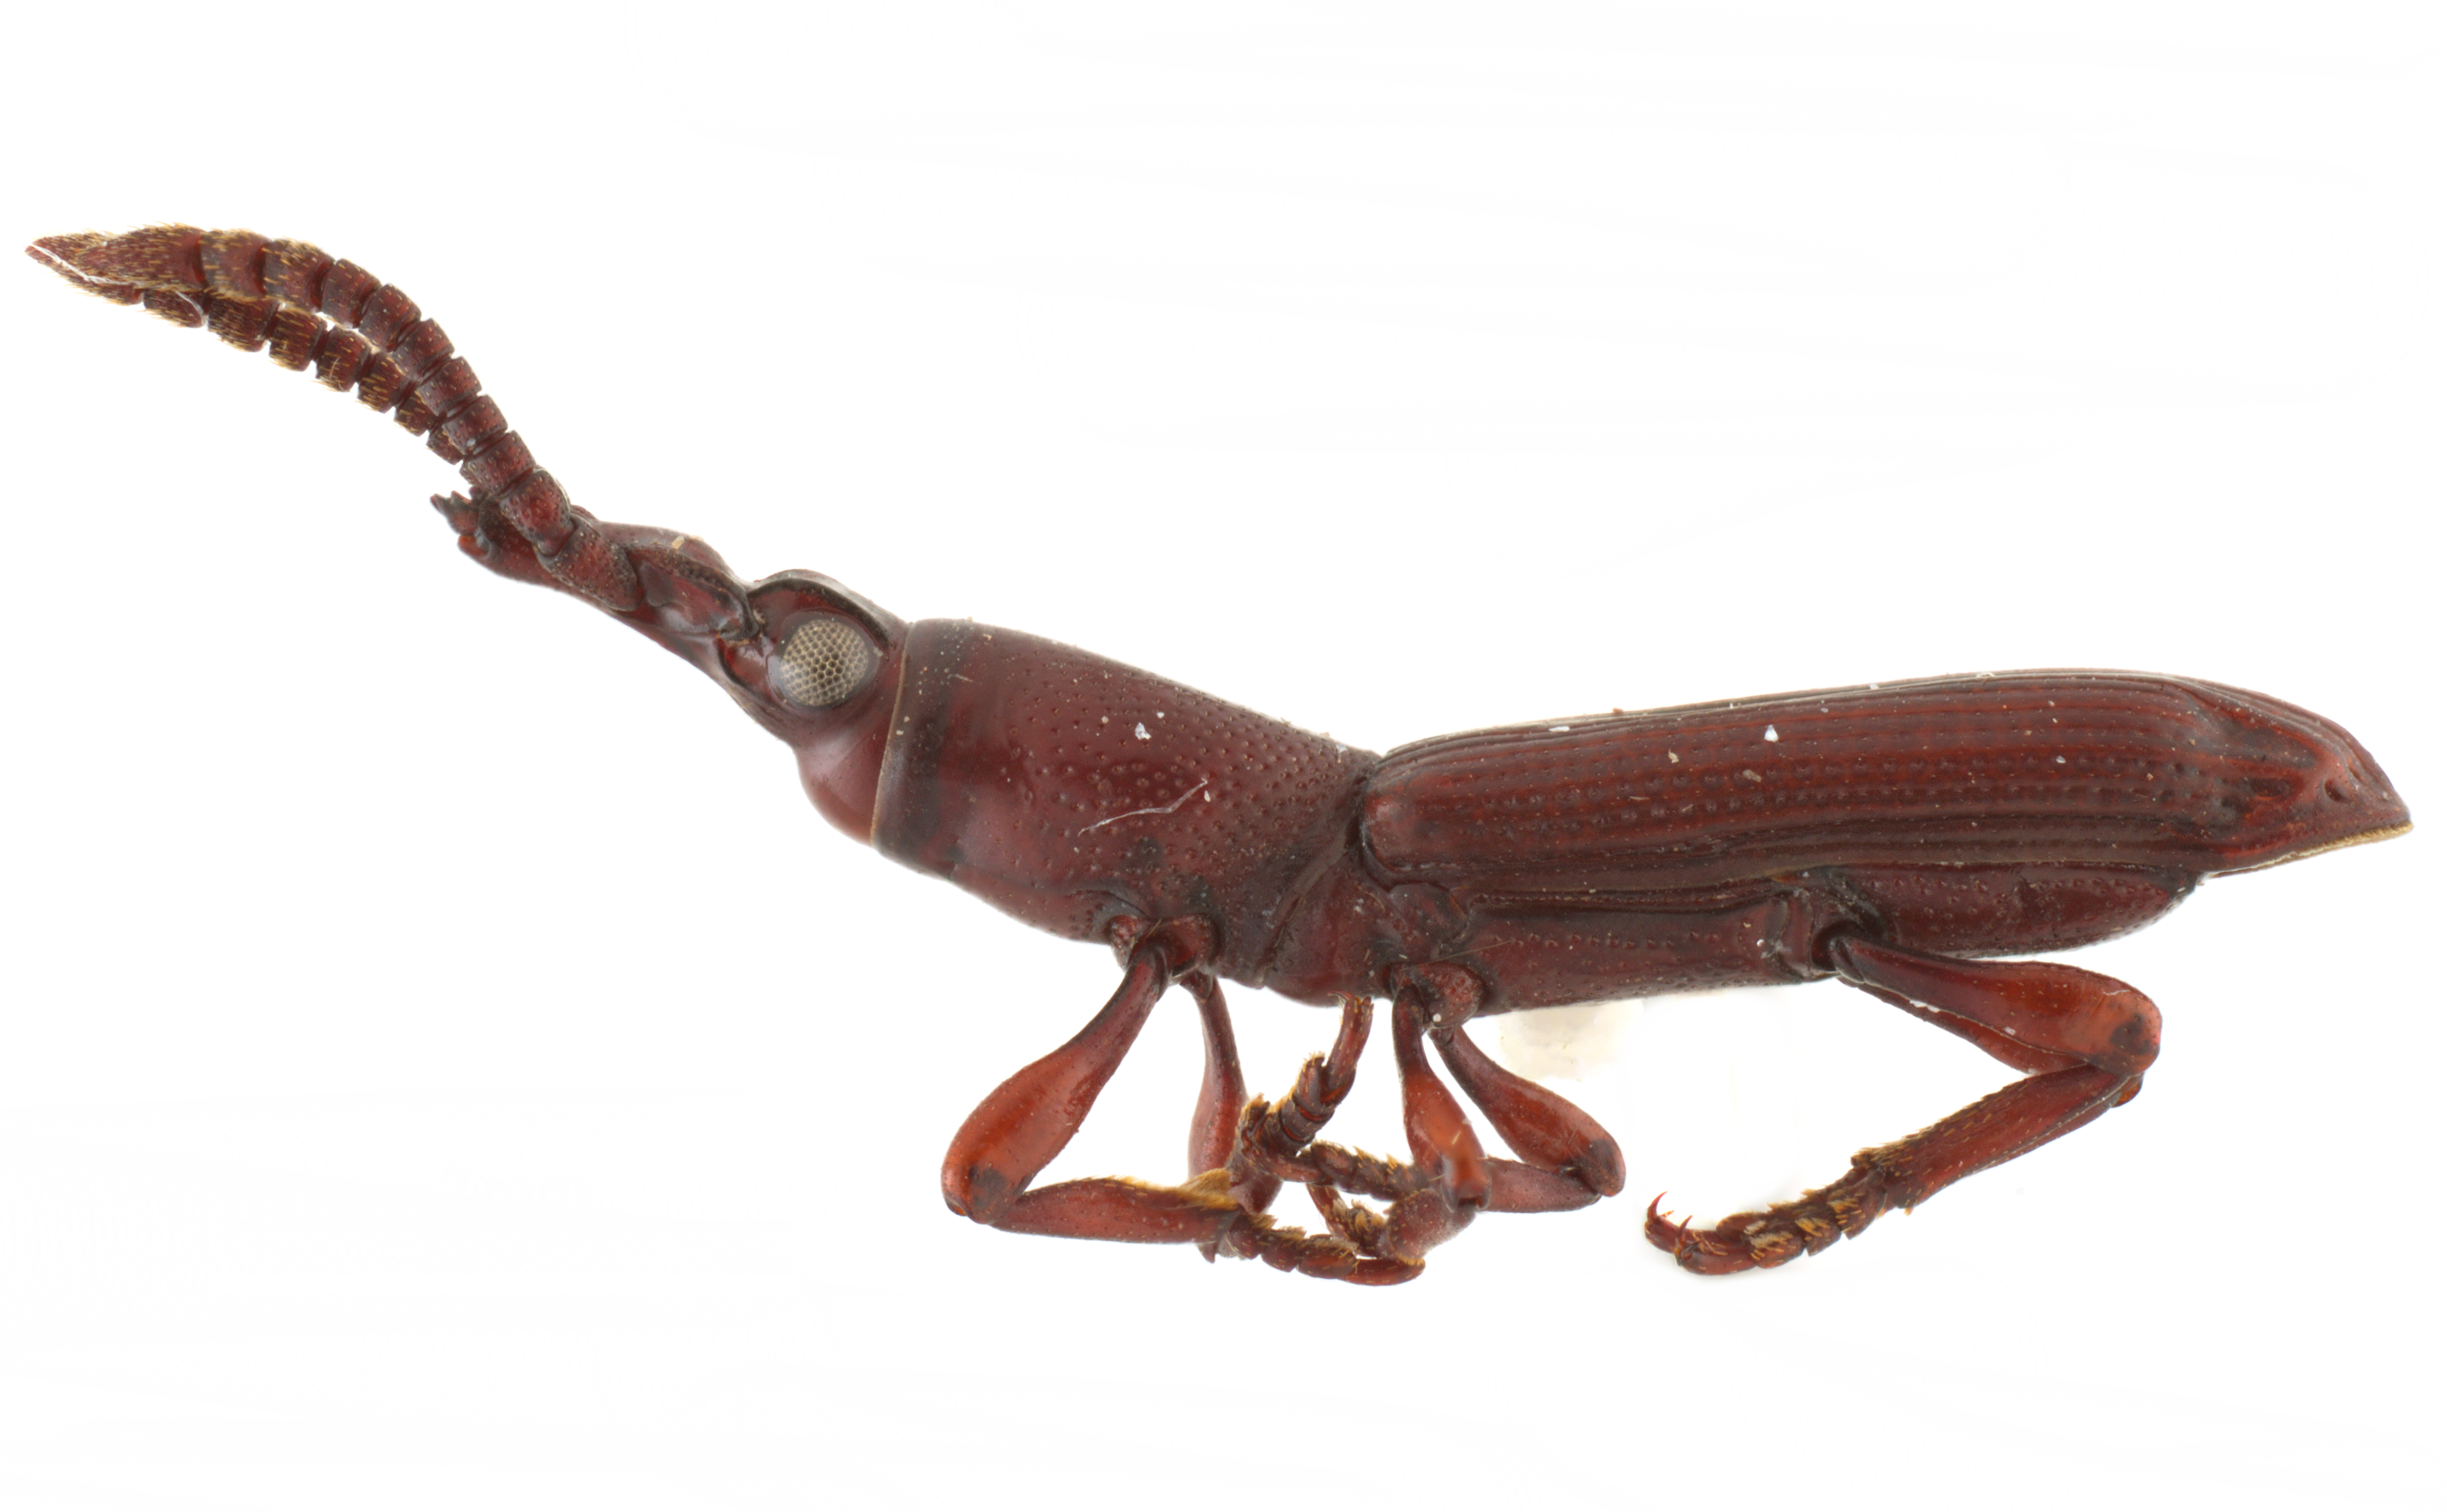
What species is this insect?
Perisymmorphocerus latirostris
